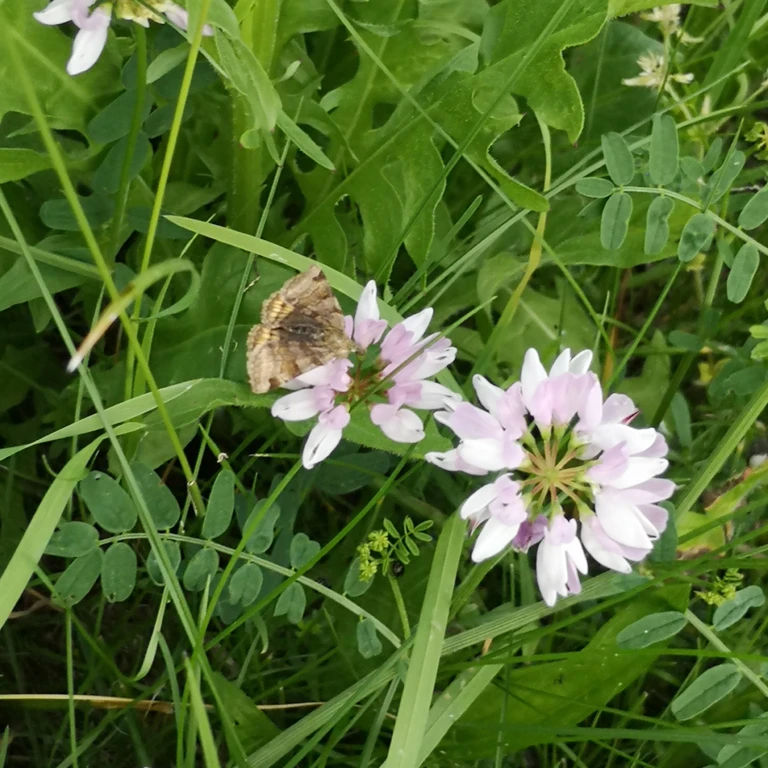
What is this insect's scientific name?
Euclidia glyphica
